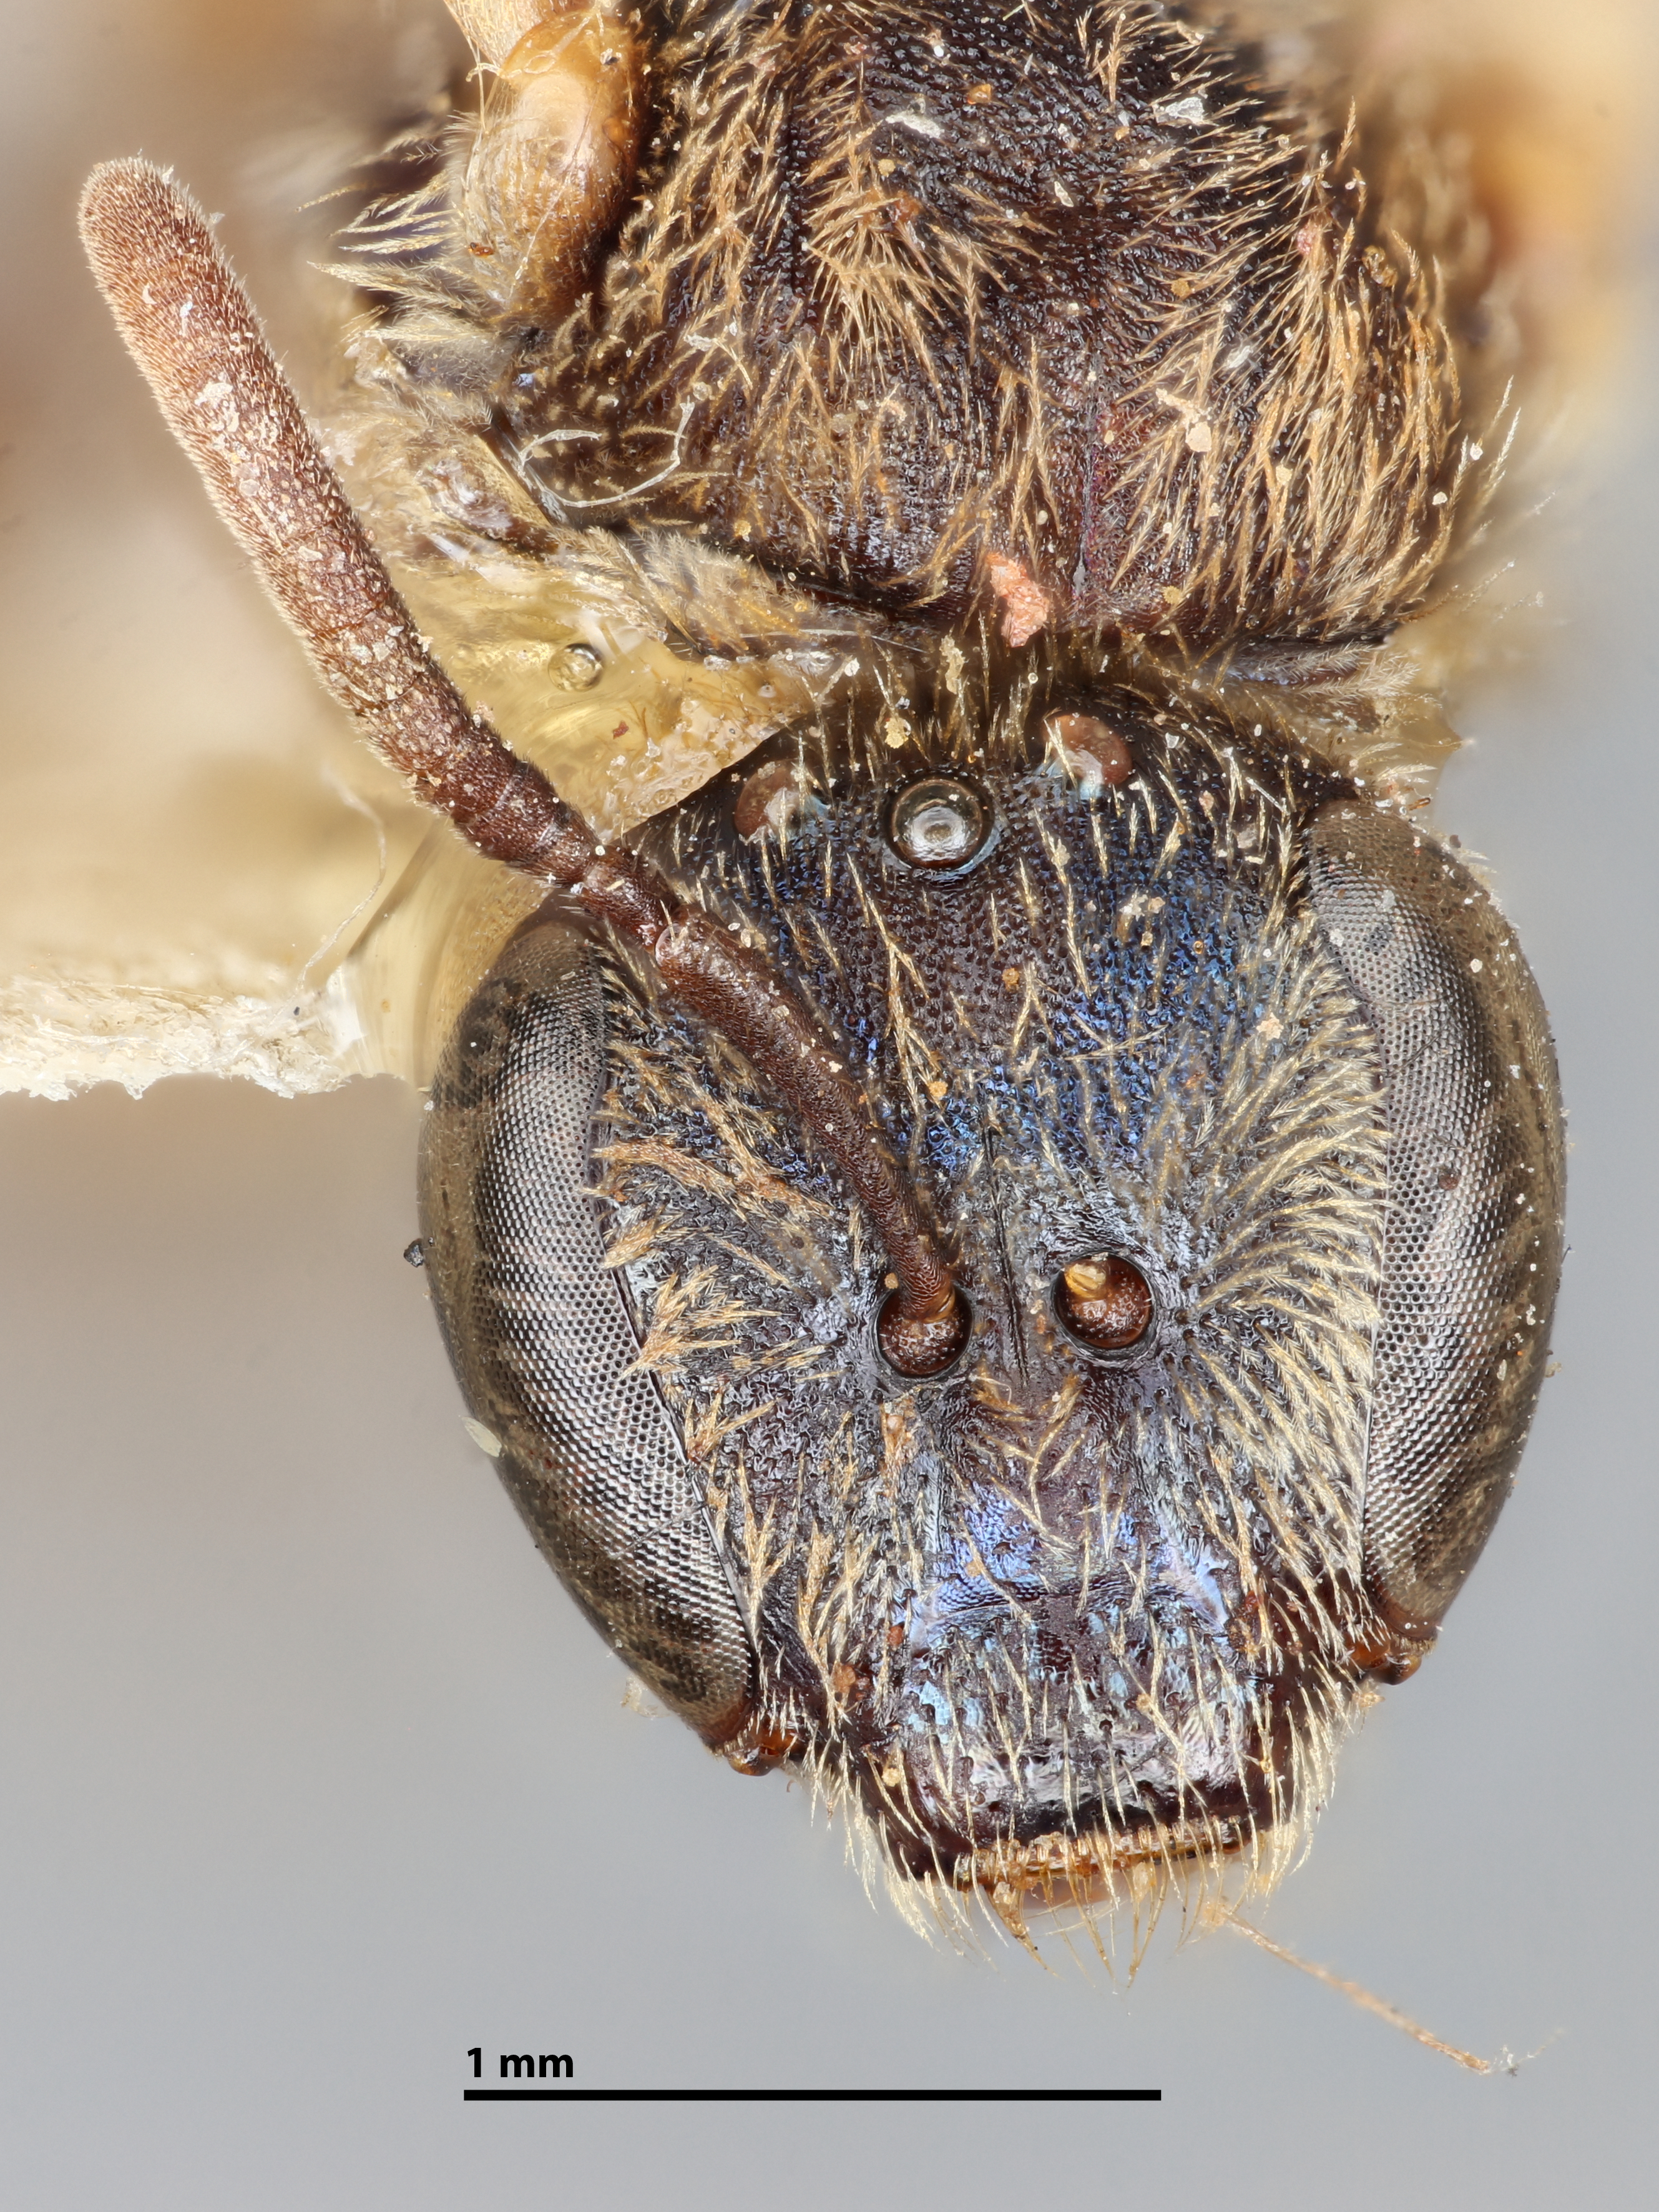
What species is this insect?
Halictus floridanus
